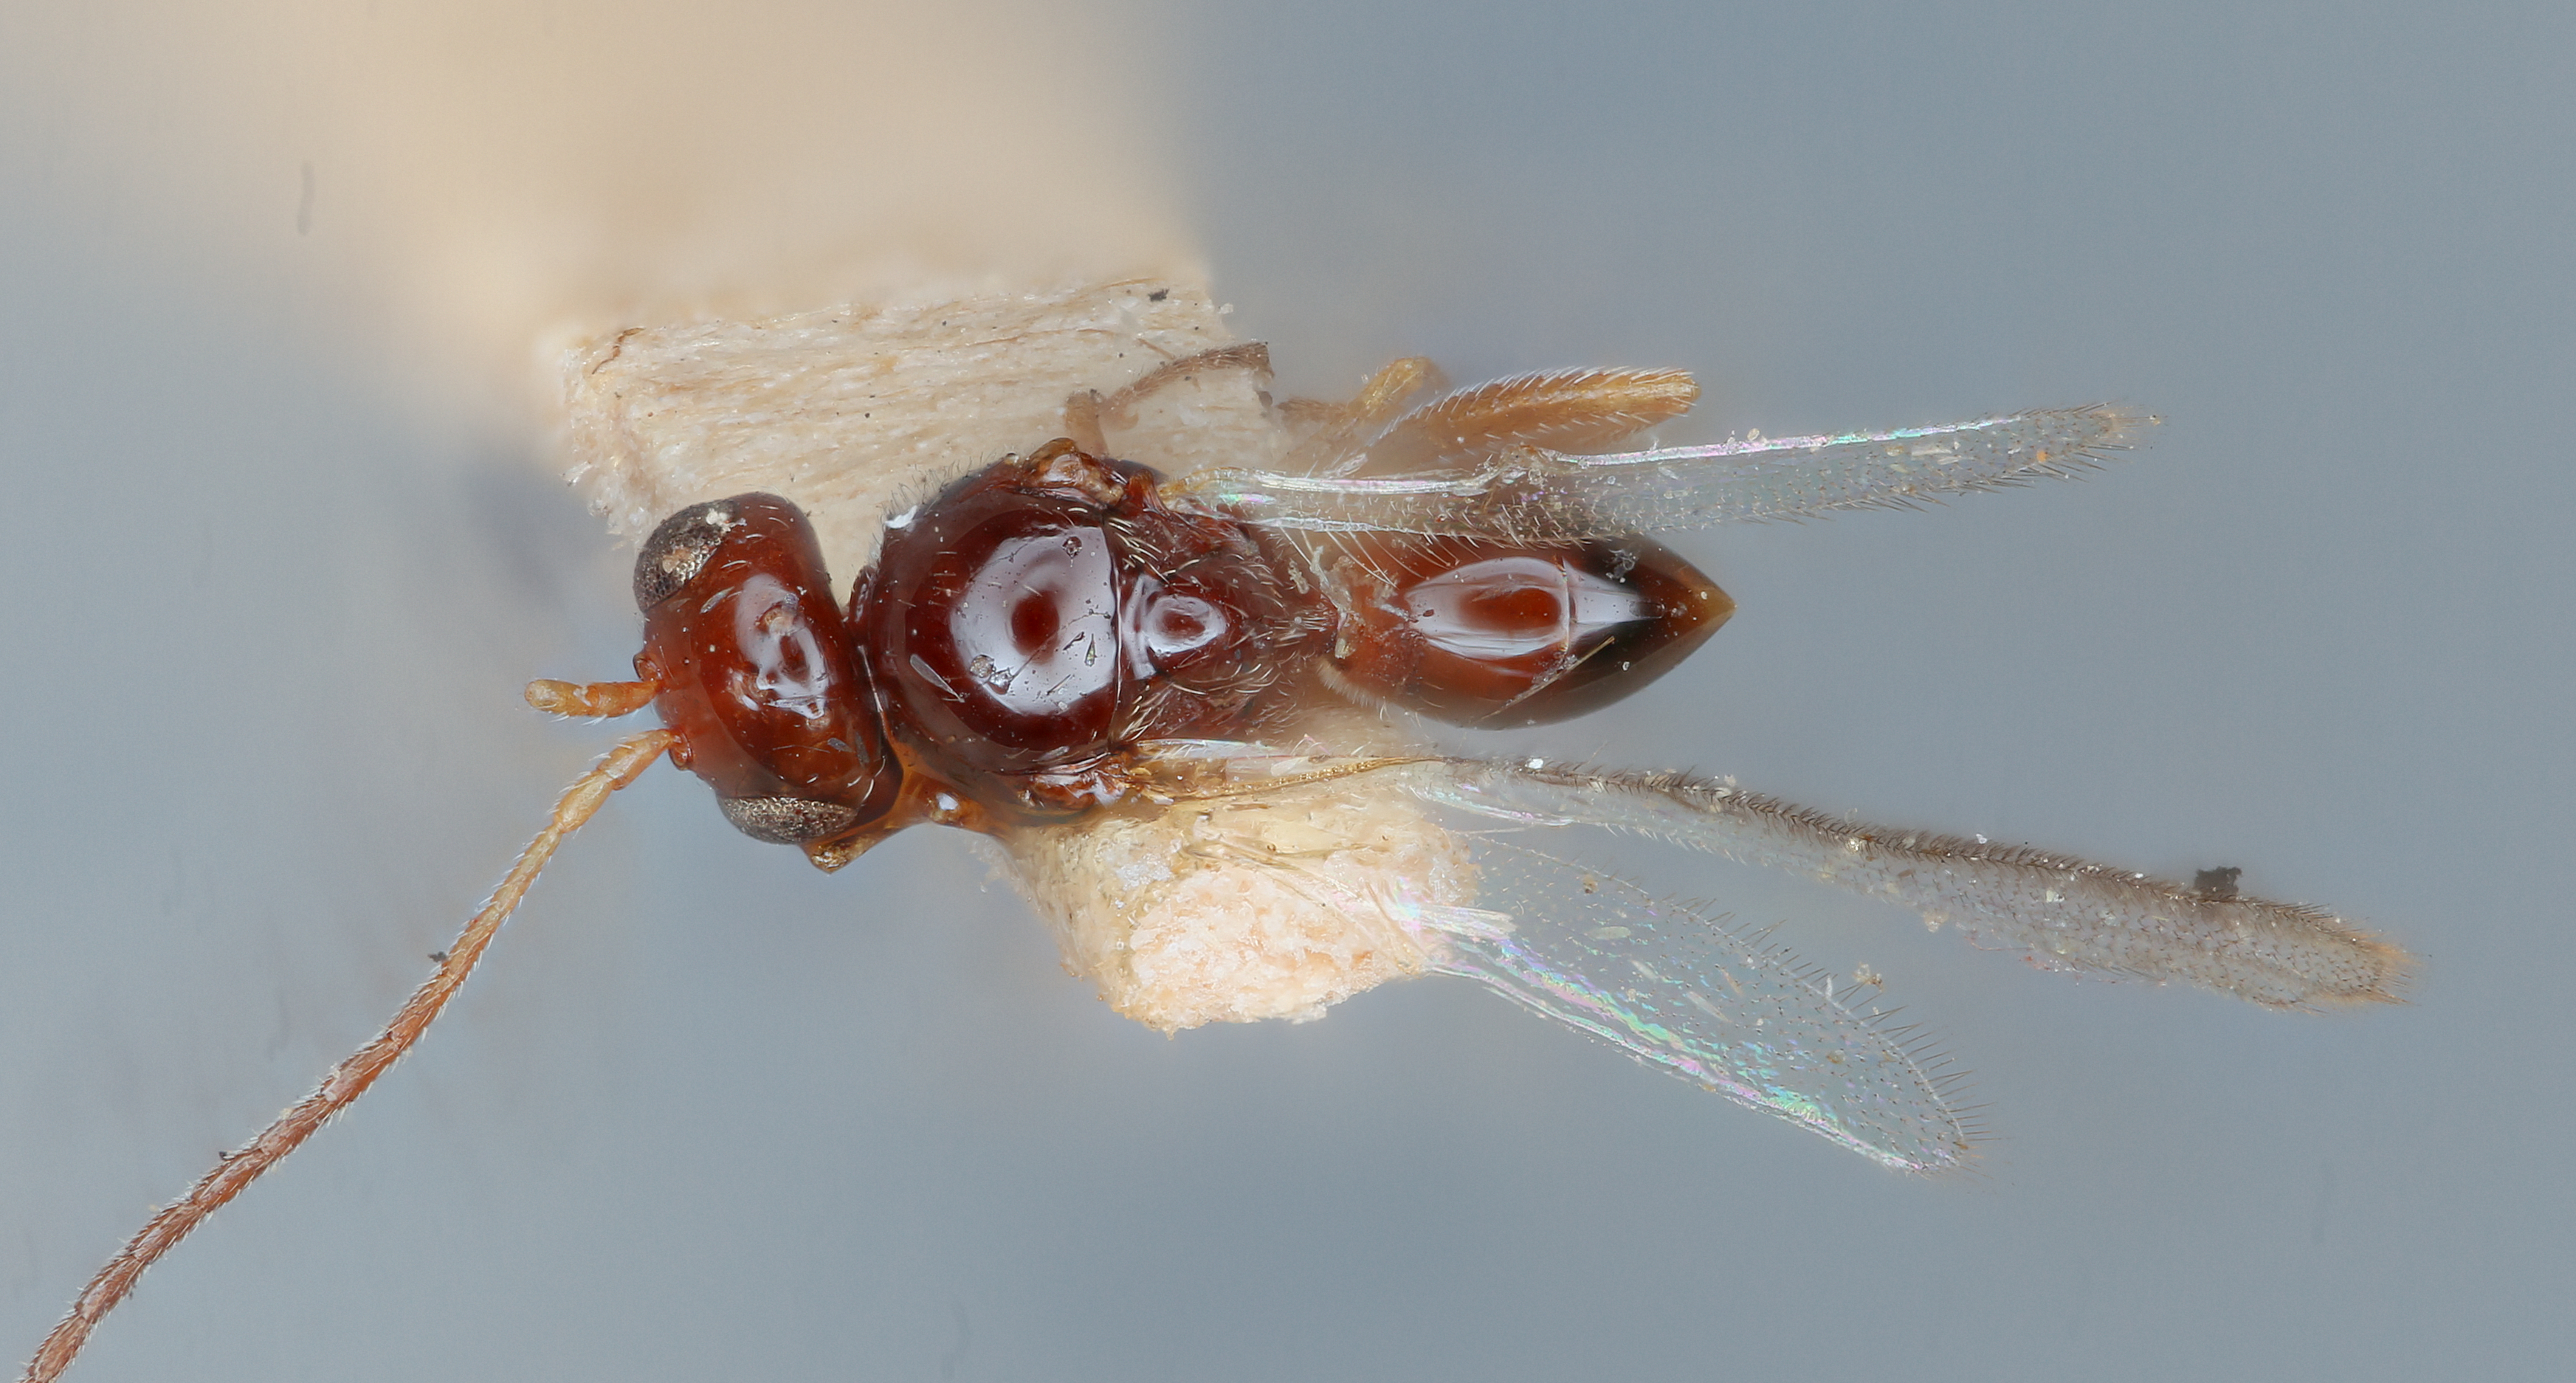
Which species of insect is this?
Dylita ruficeps
